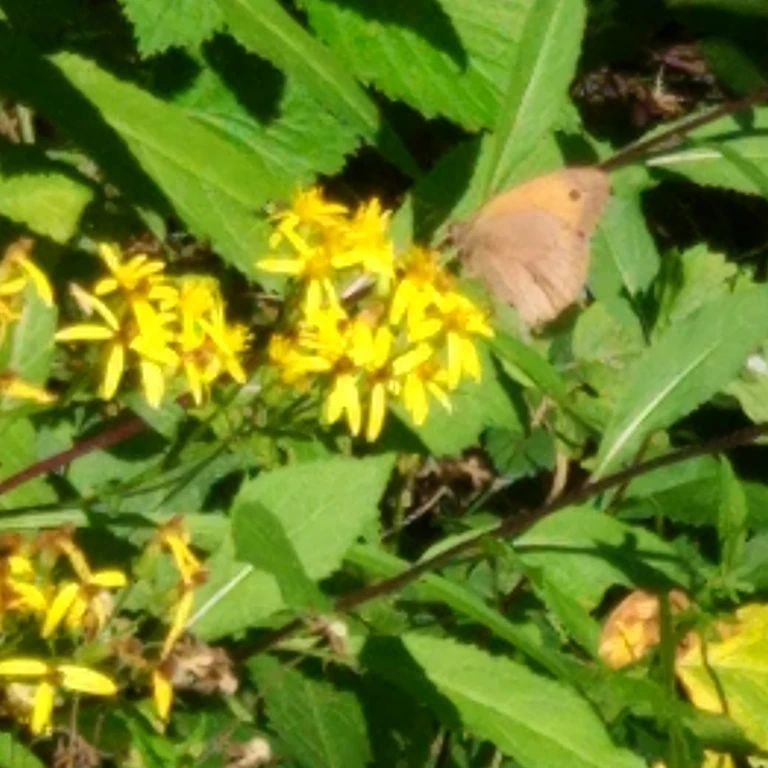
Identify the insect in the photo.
Maniola jurtina
